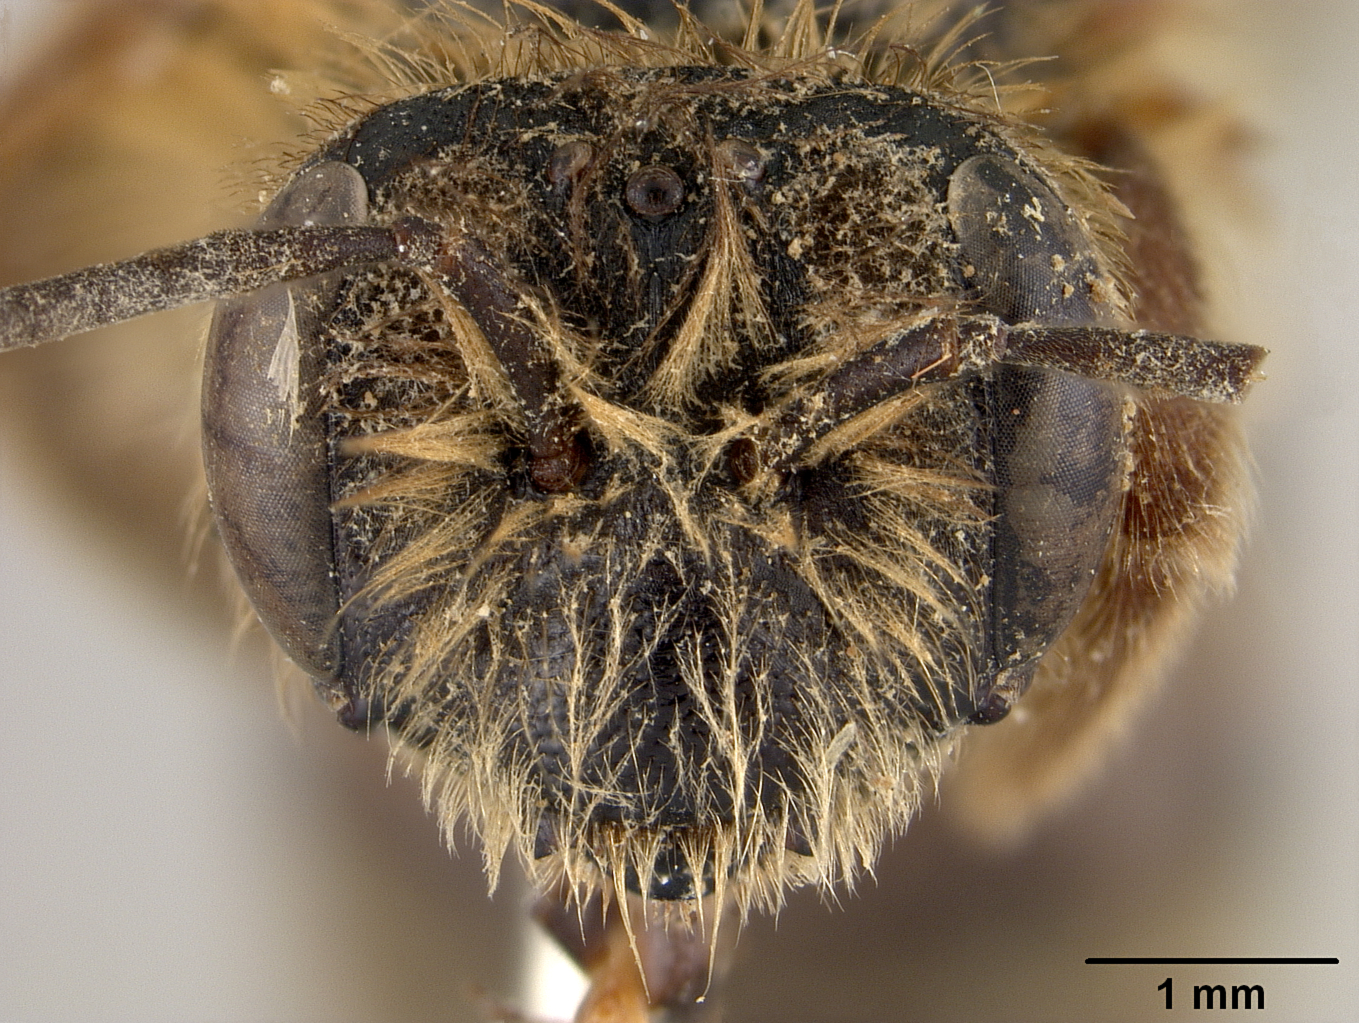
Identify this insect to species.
Andrena alopex
